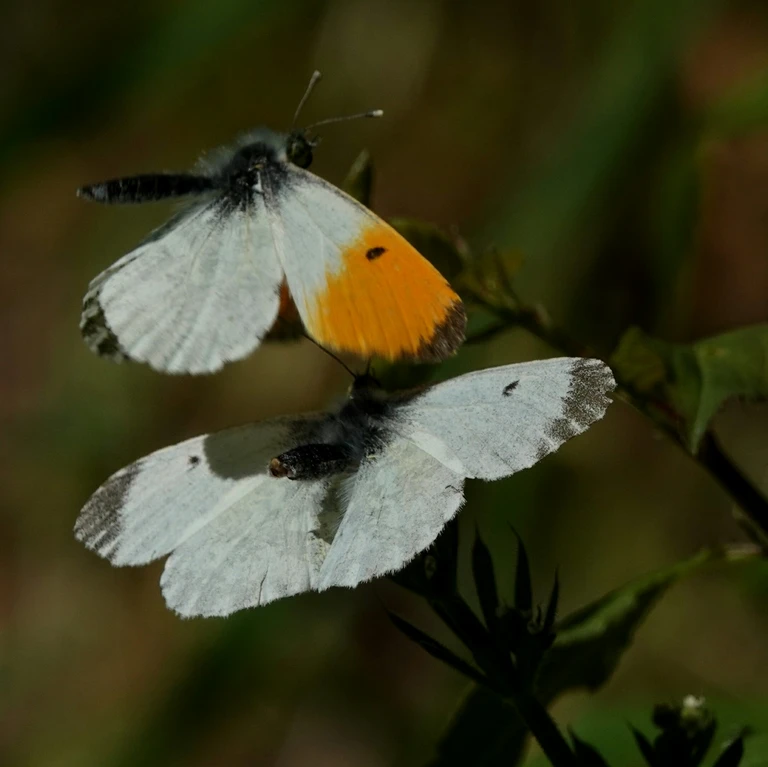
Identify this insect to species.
Anthocharis cardamines
